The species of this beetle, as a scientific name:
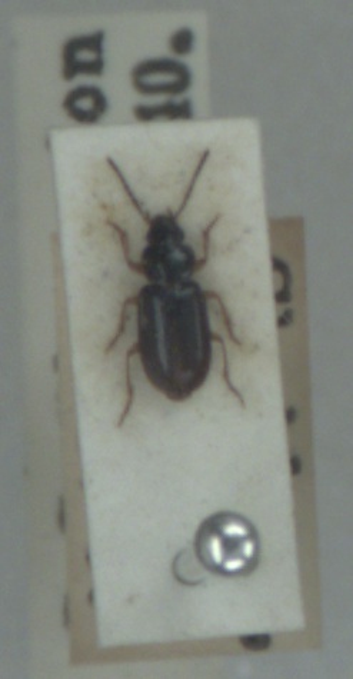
Acupalpus brunnipes
